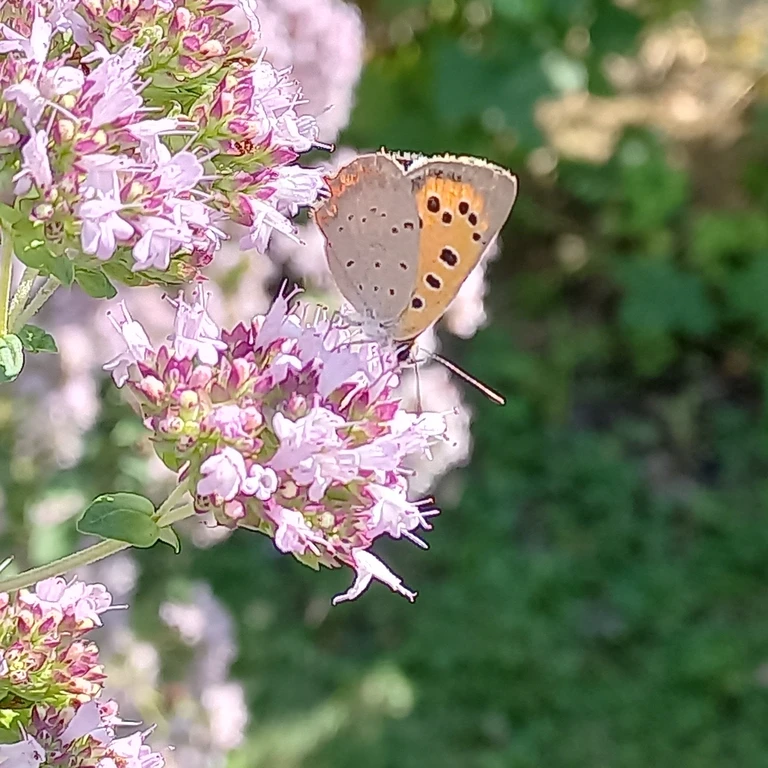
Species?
Lycaena phlaeas
